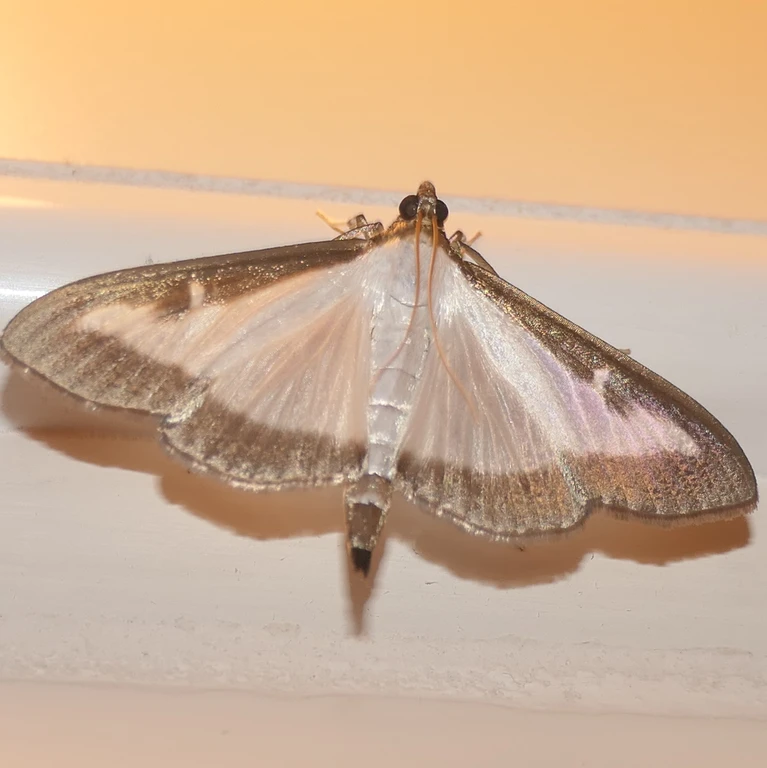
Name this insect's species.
Cydalima perspectalis
